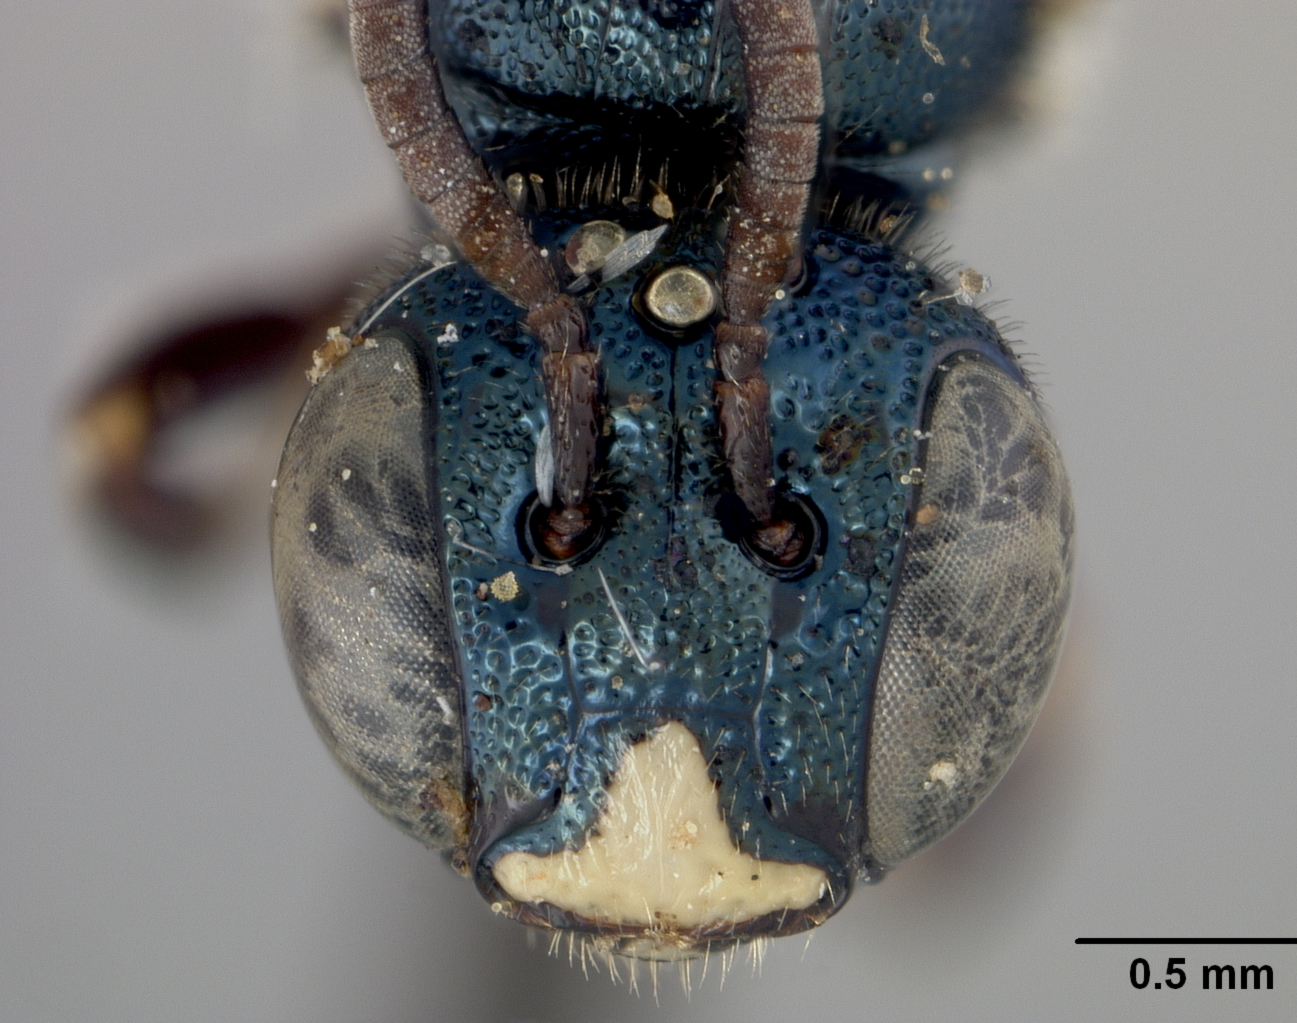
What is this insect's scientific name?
Ceratina dupla
